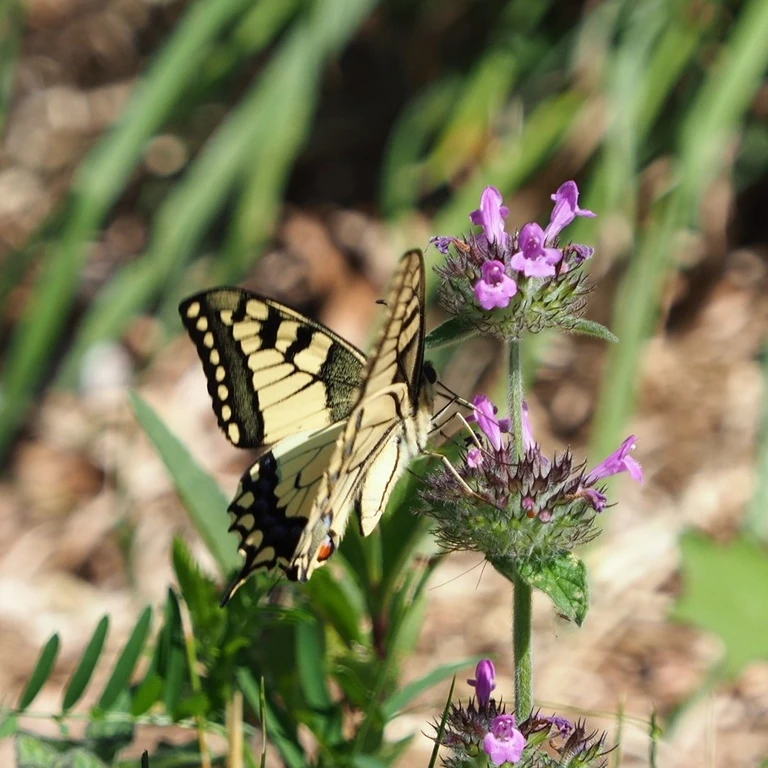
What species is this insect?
Papilio machaon
